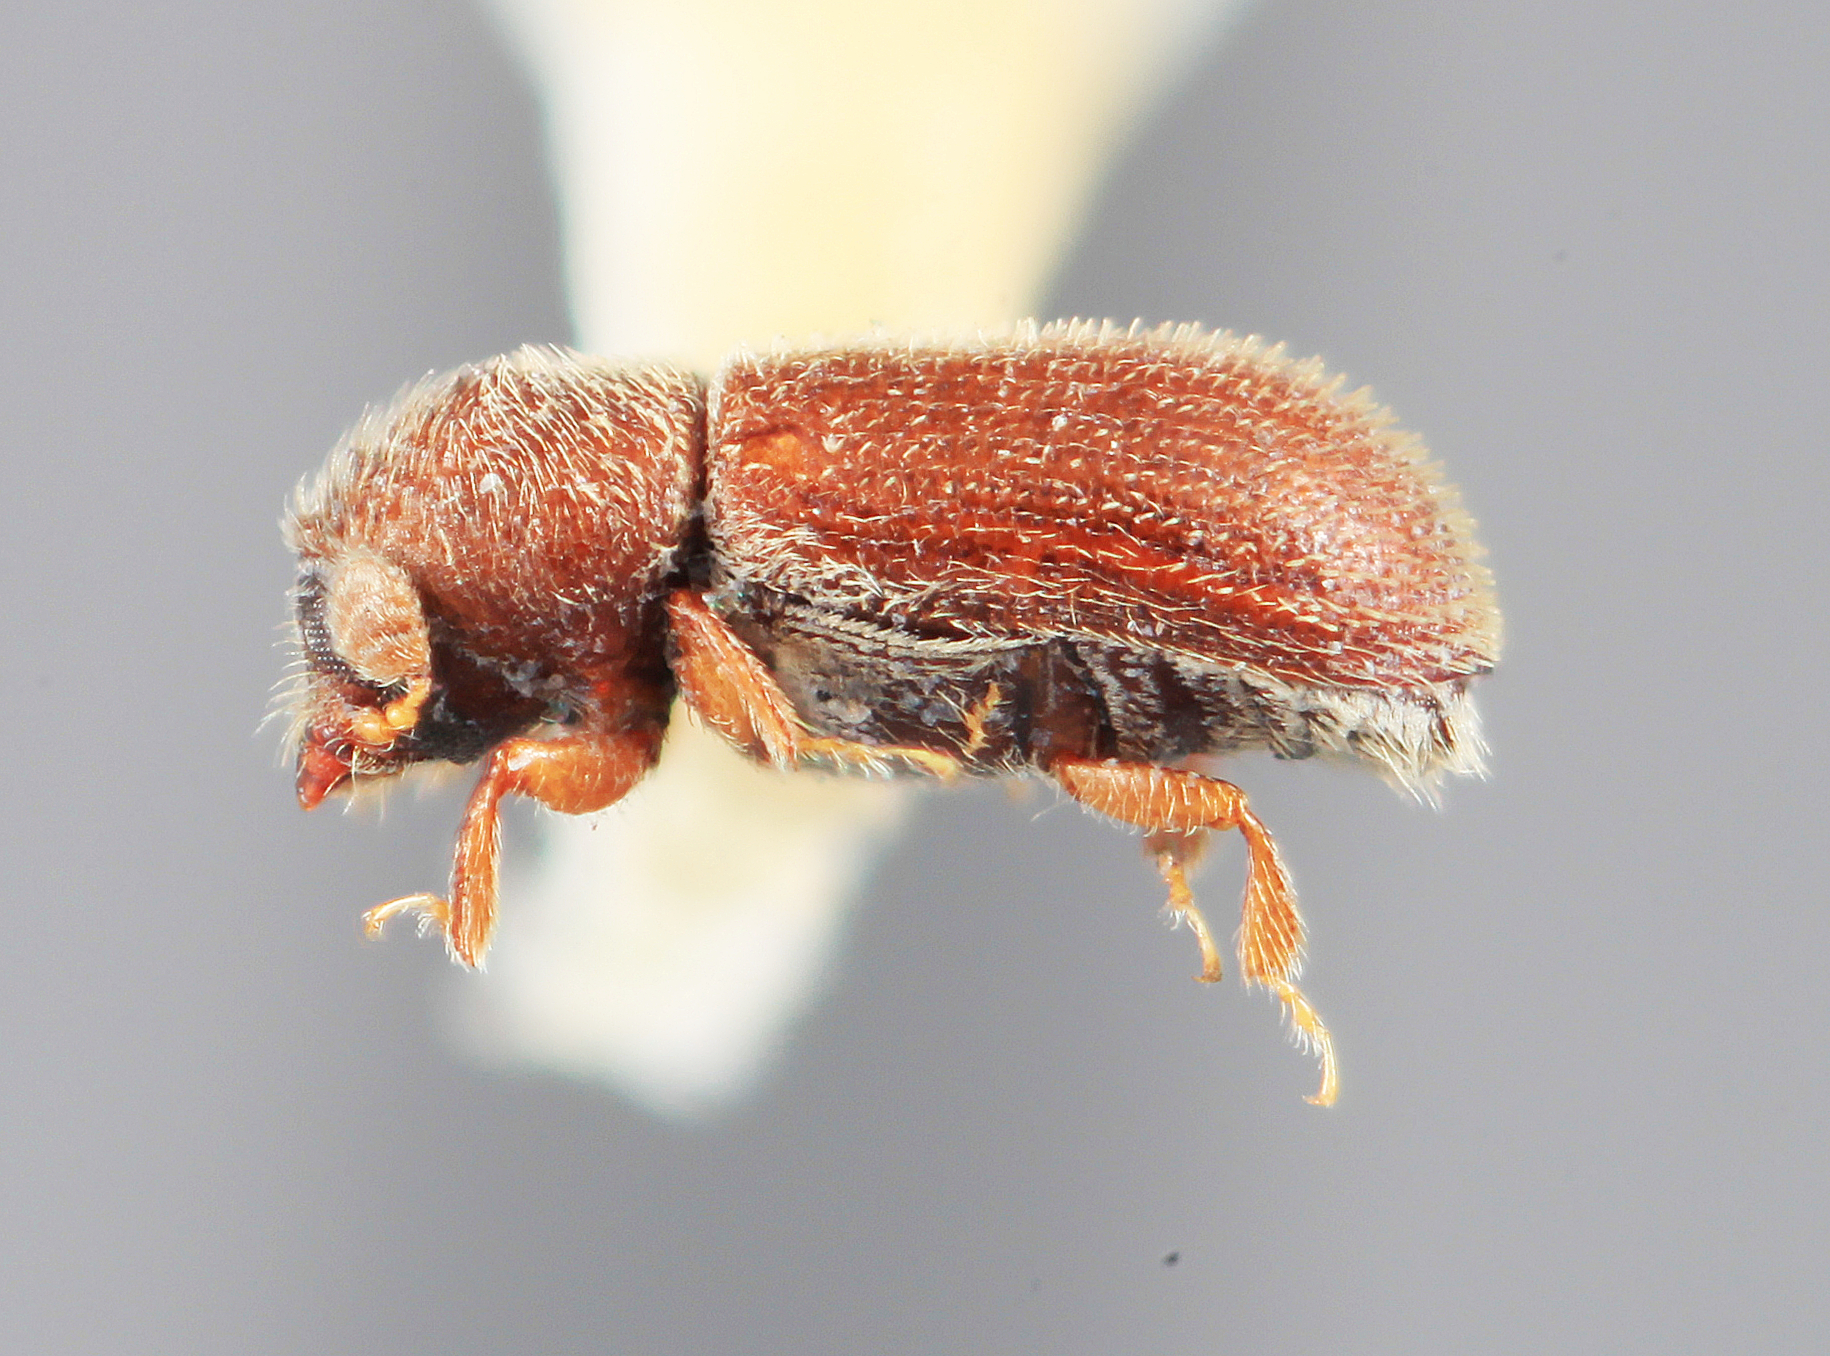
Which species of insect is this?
Stegomerus chiriquensis
